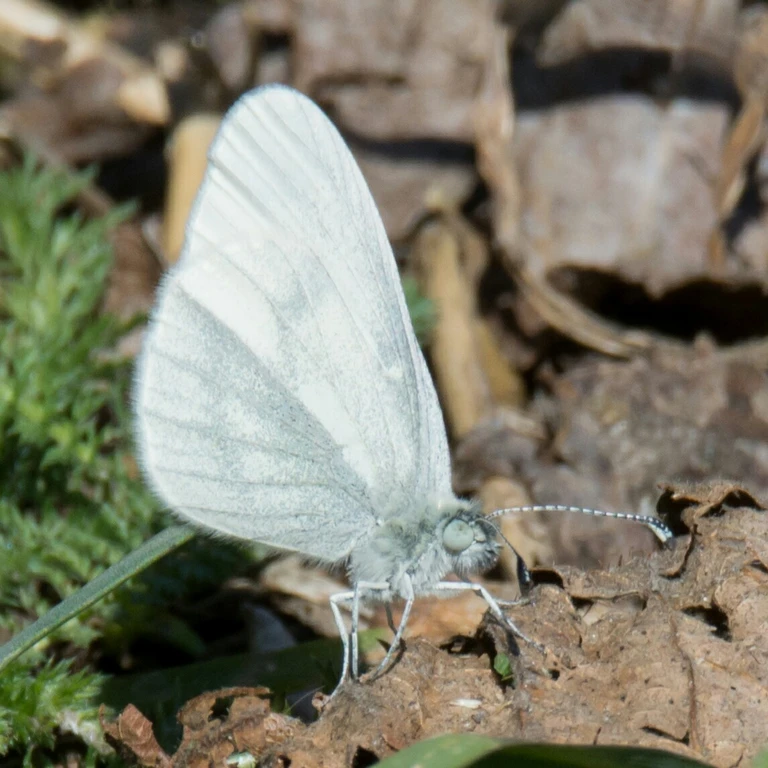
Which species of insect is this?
Leptidea sinapis/juvernica
